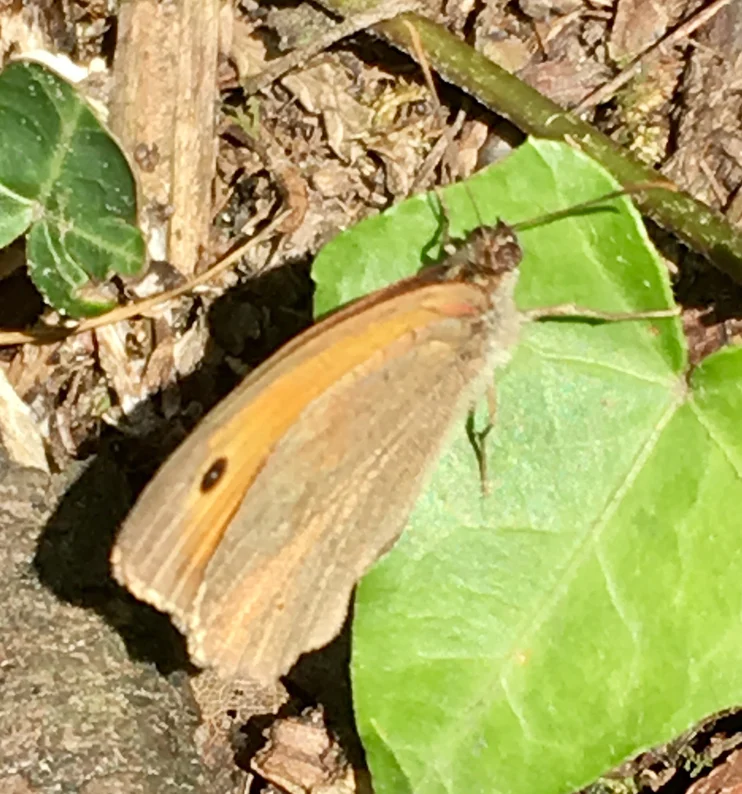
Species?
Maniola jurtina
